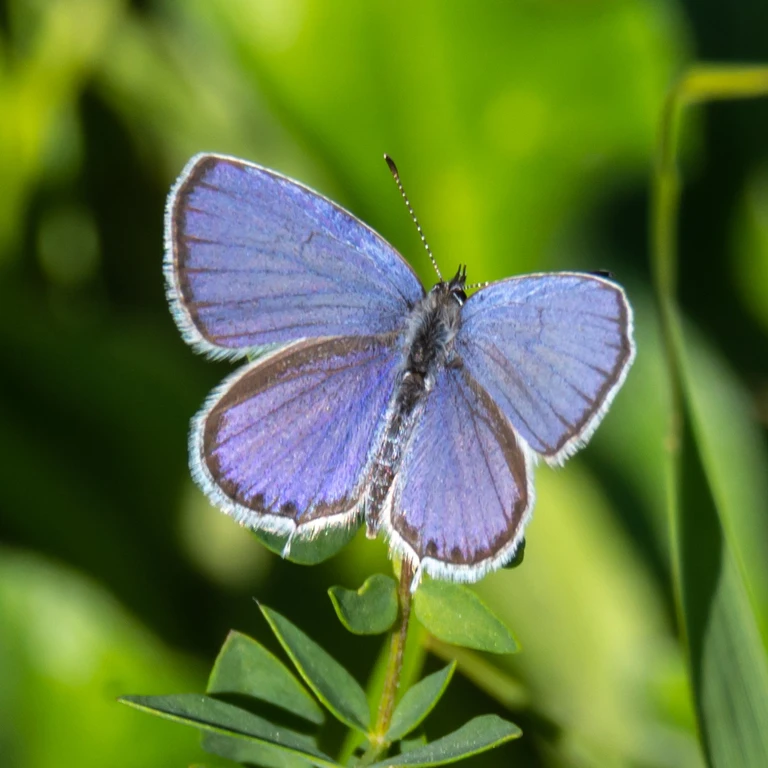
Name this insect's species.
Cupido argiades (also Elkalyce argiades)
